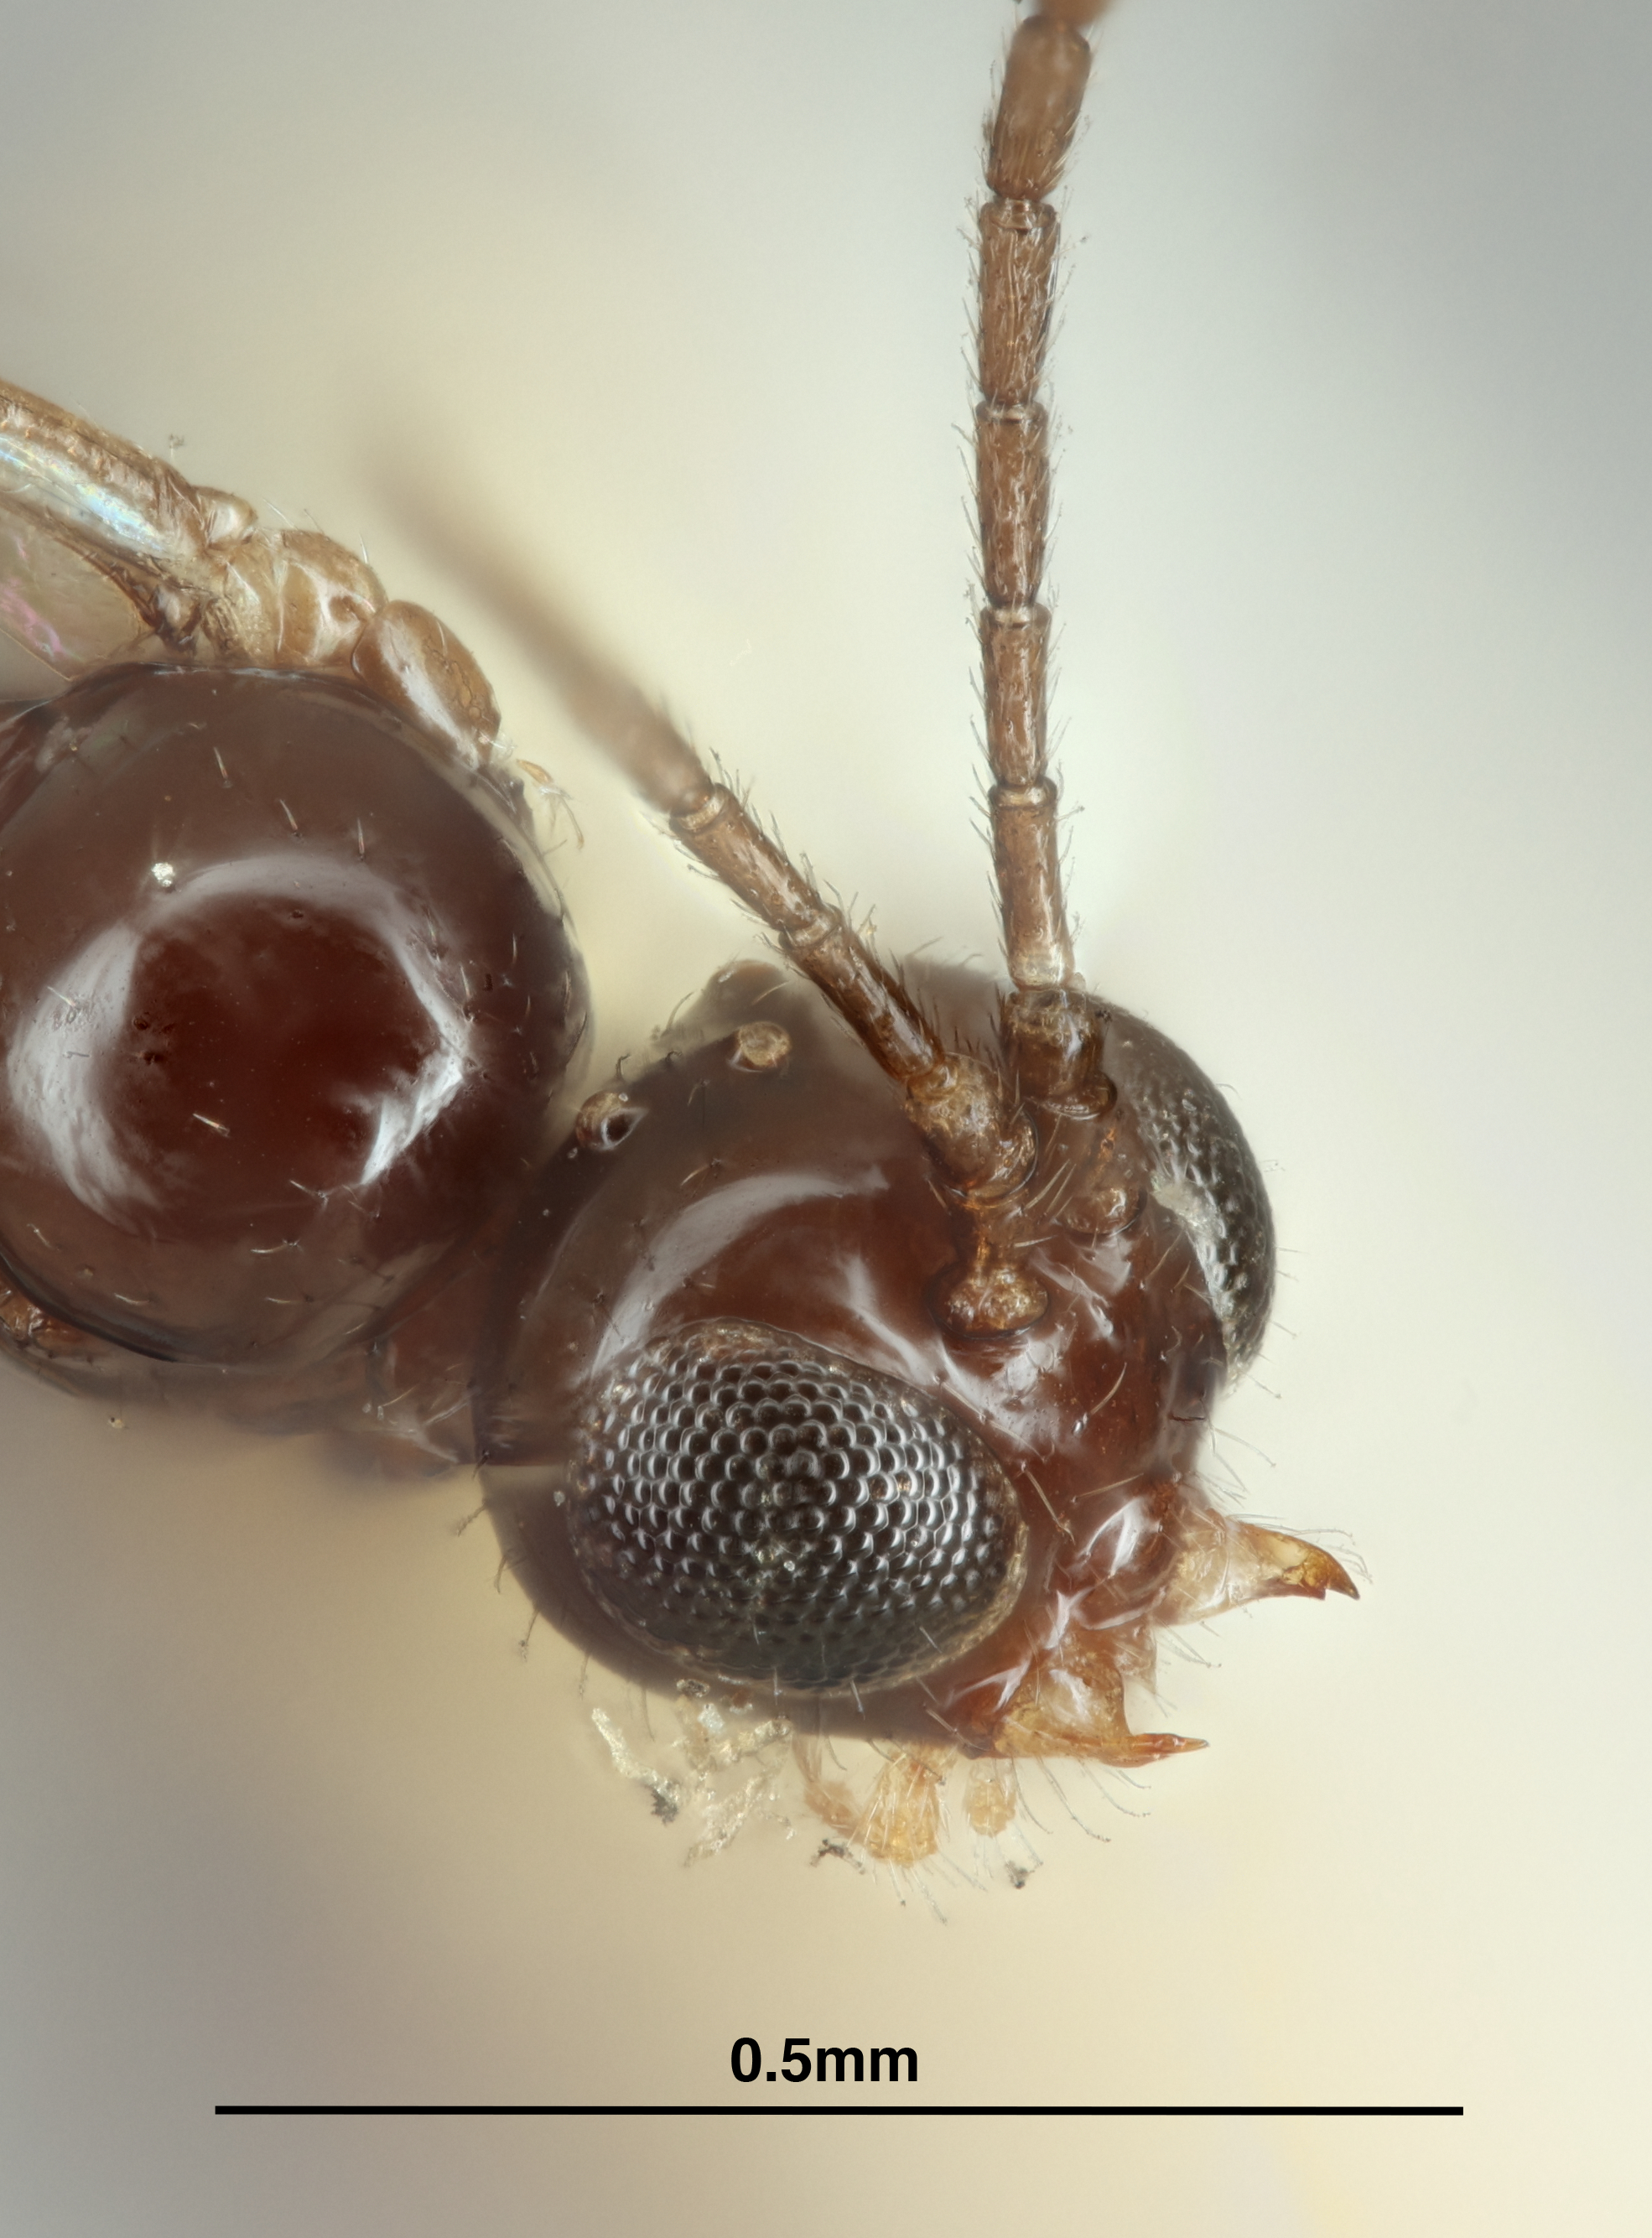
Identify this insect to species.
Aphidius adelocarinus
